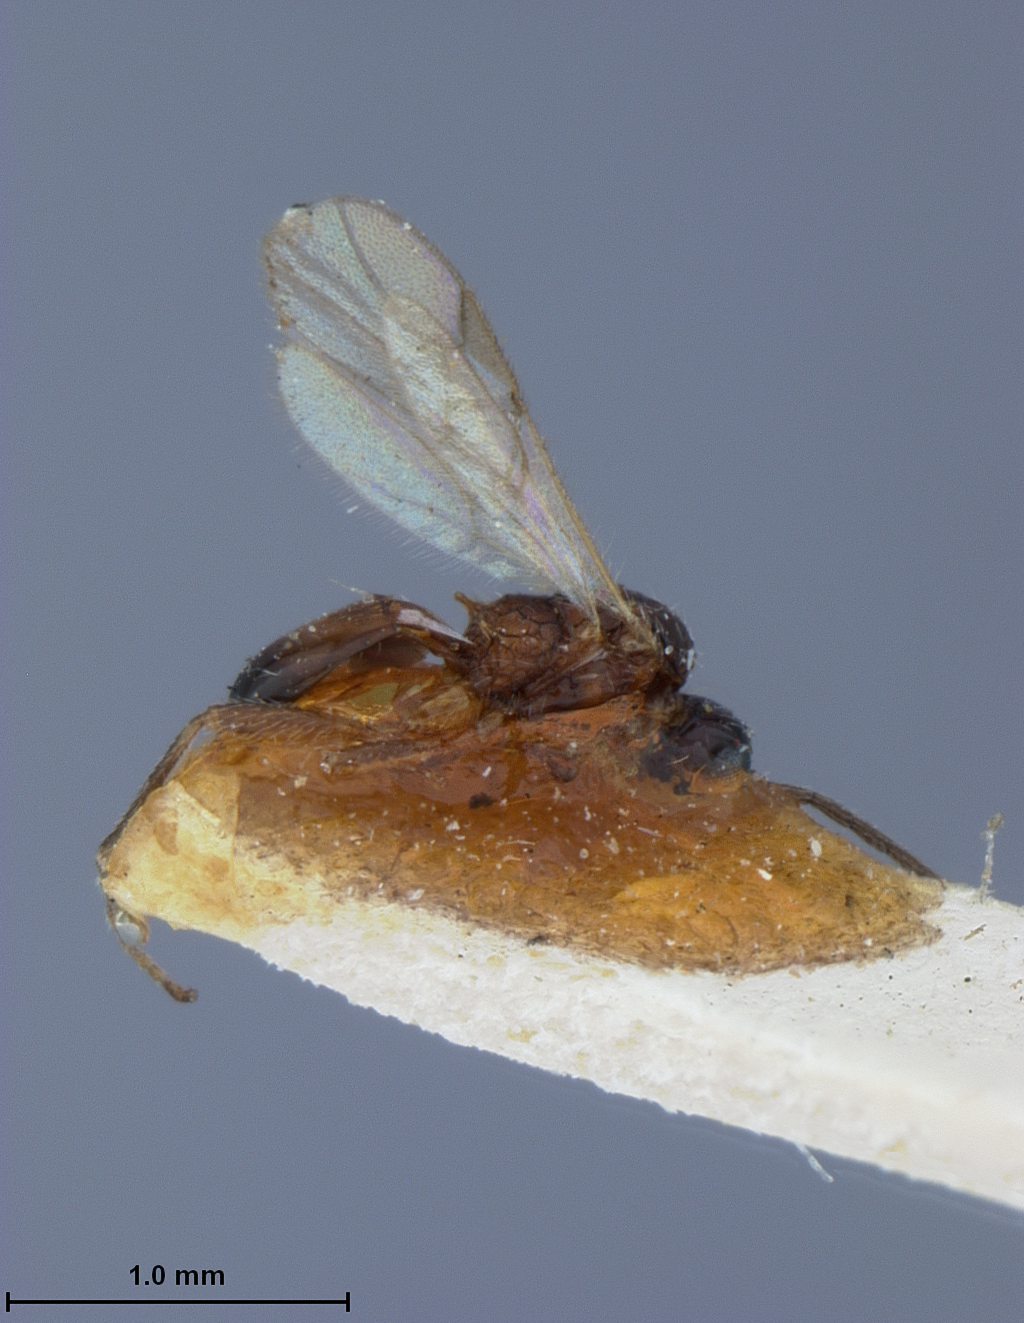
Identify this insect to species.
Araphis minuta
